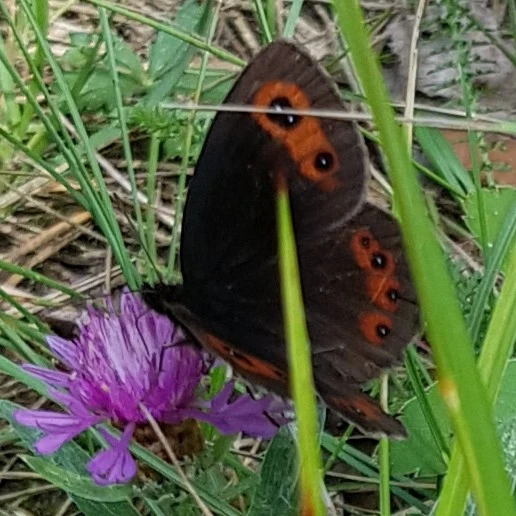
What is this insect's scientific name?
Erebia aethiops
